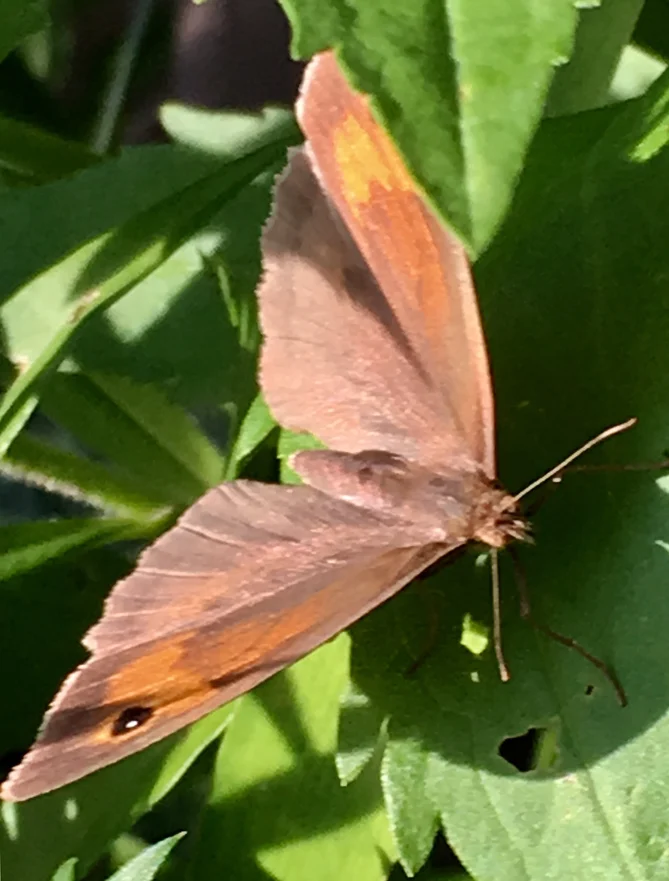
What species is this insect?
Maniola jurtina
